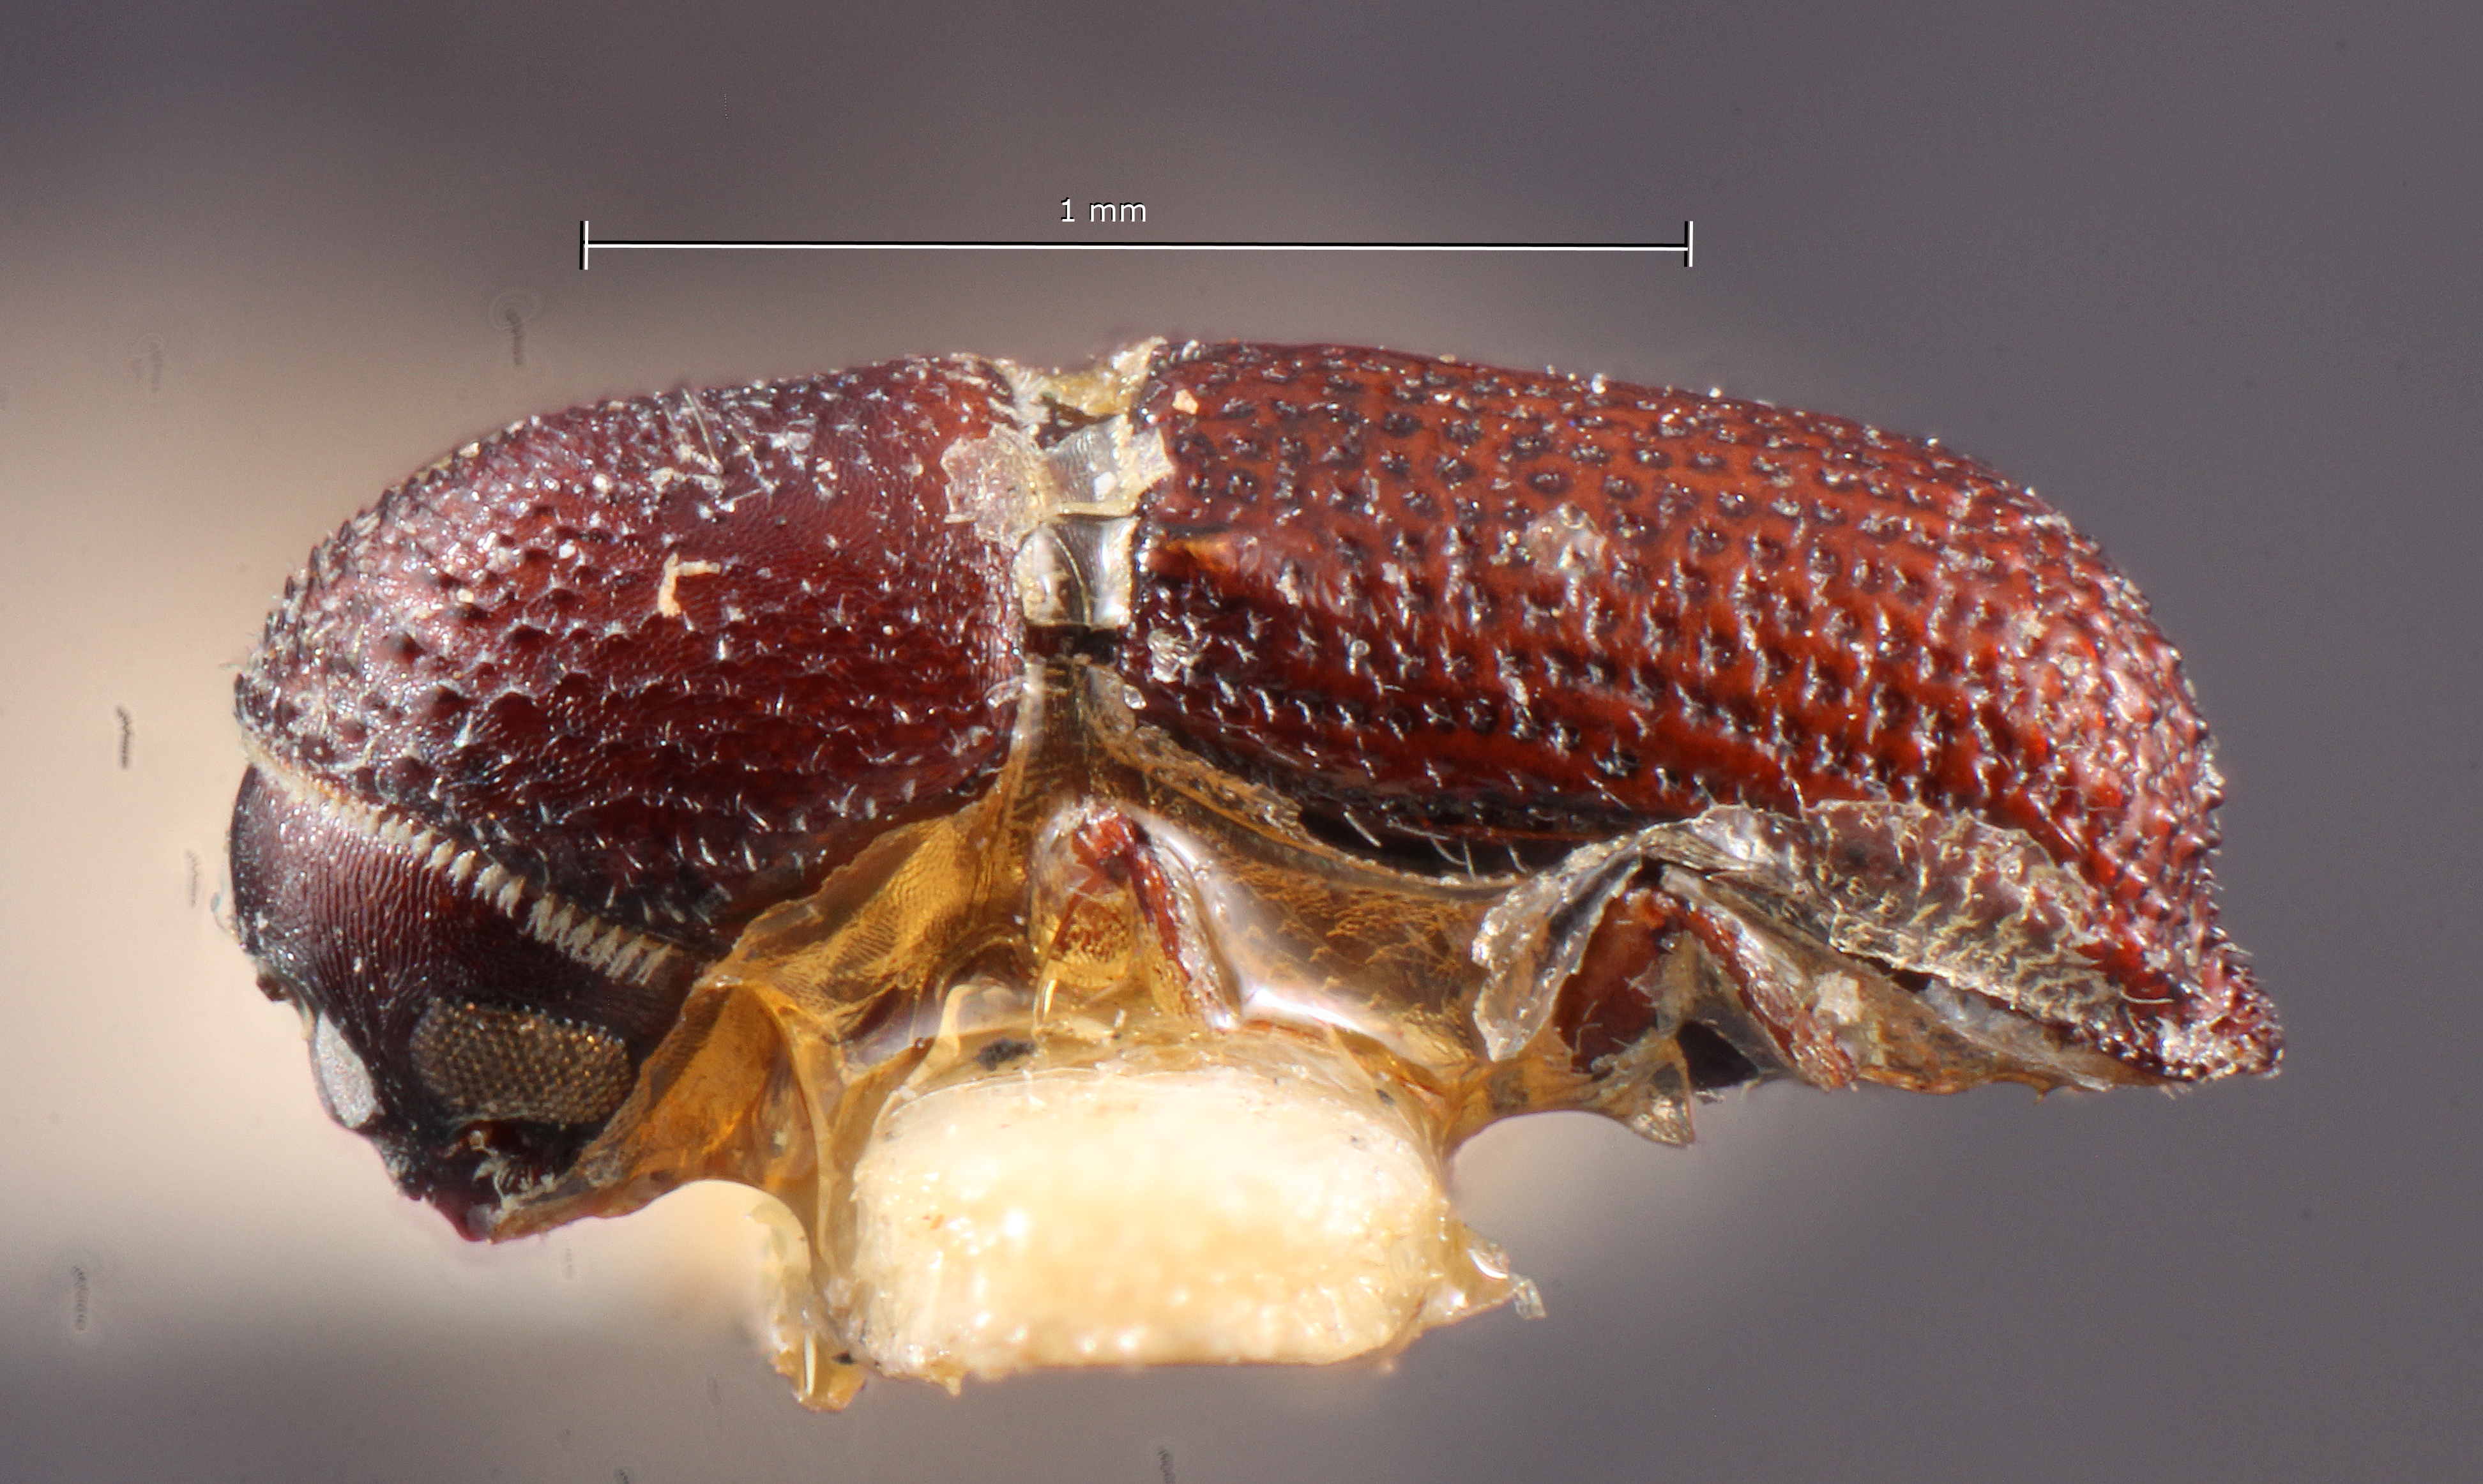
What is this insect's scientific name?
Micracis biorbis
